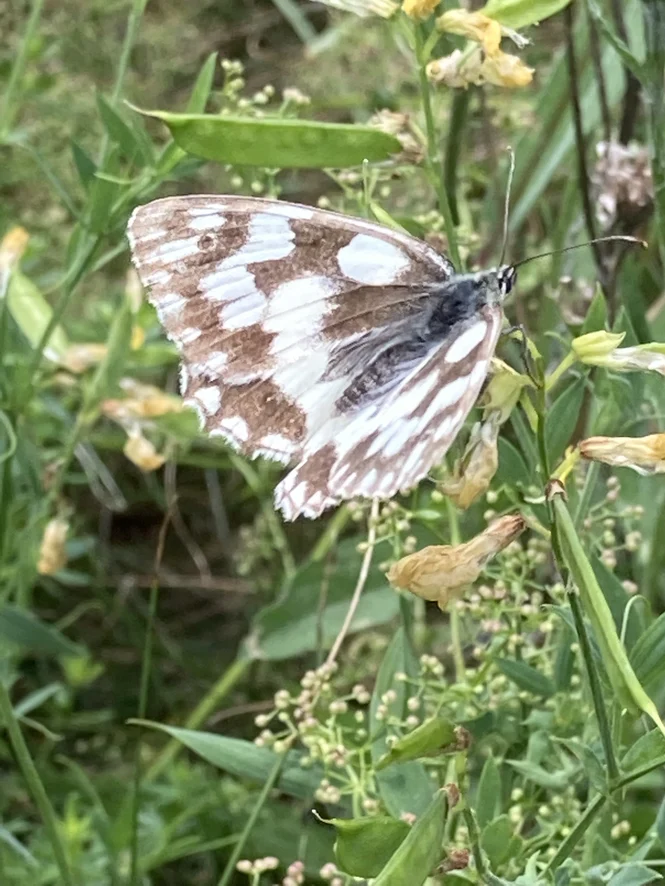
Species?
Melanargia galathea
